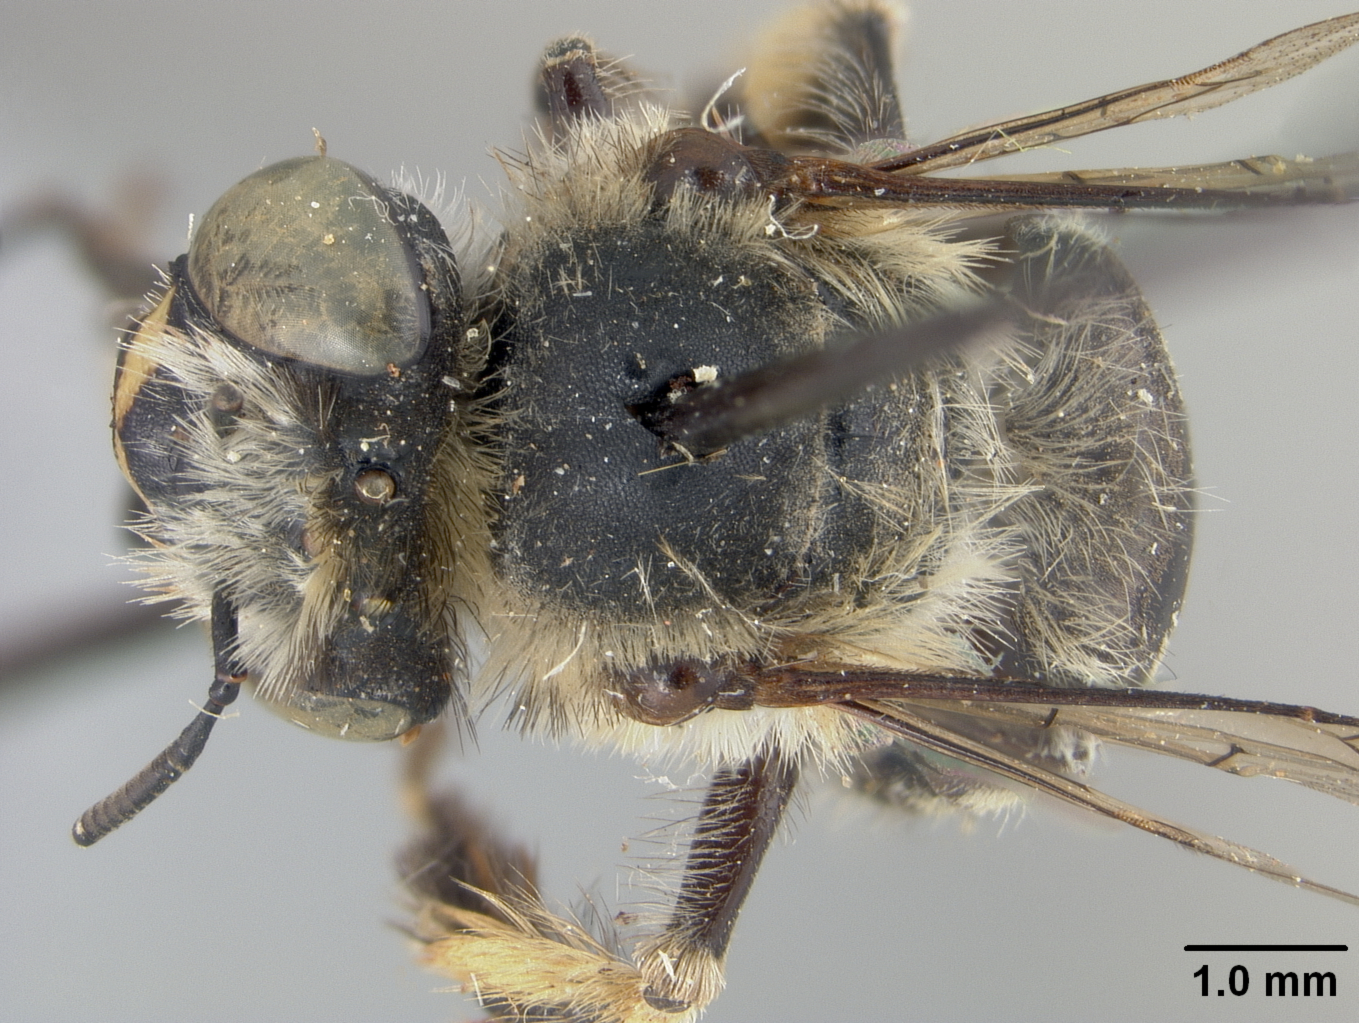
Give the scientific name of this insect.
Anthophora franciscana
